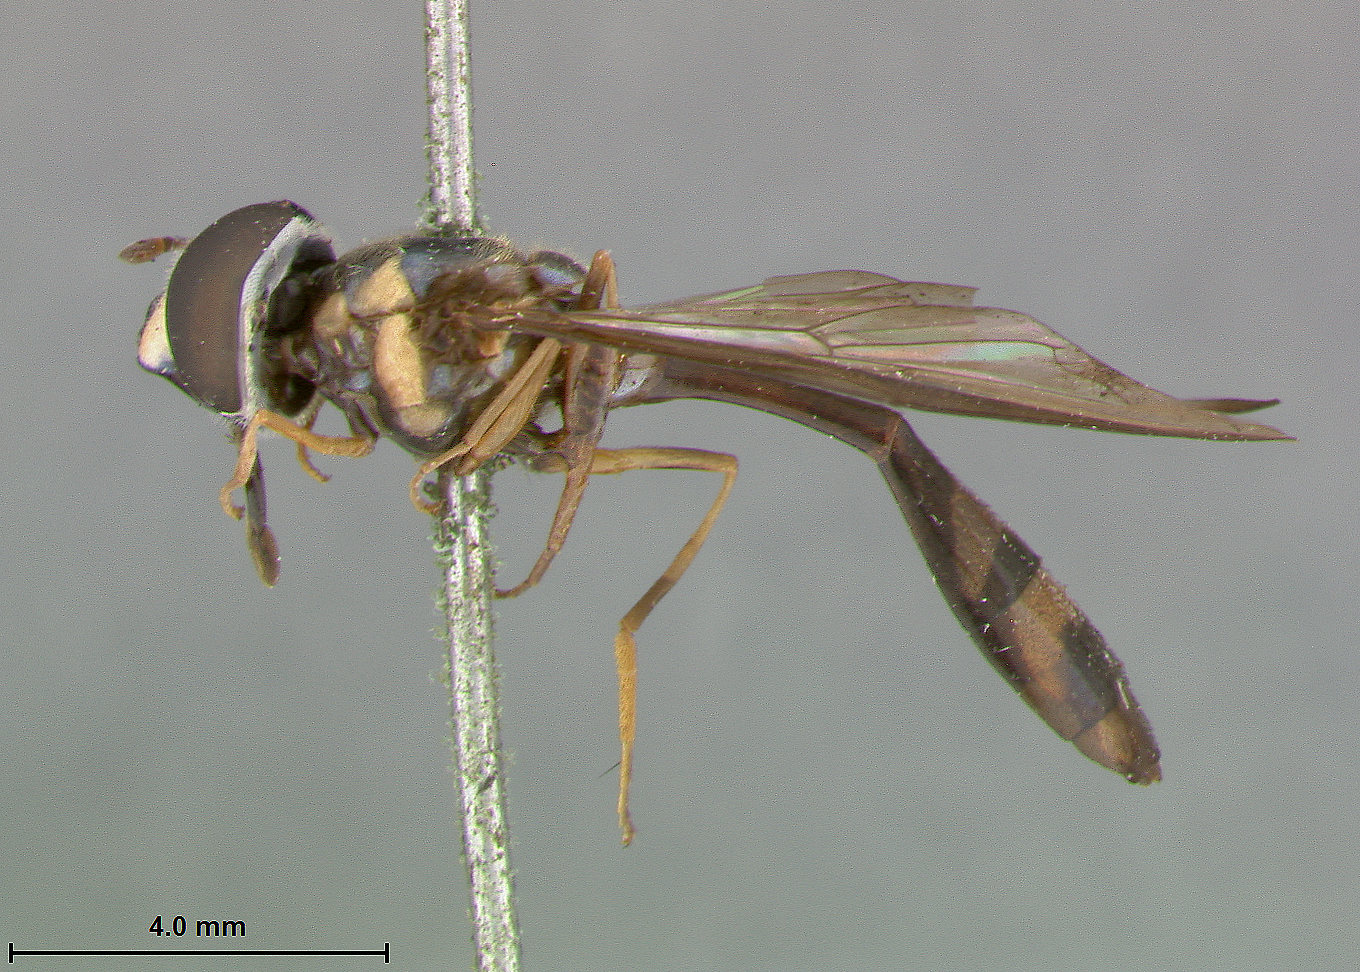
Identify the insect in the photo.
Baccha cochleariformis
